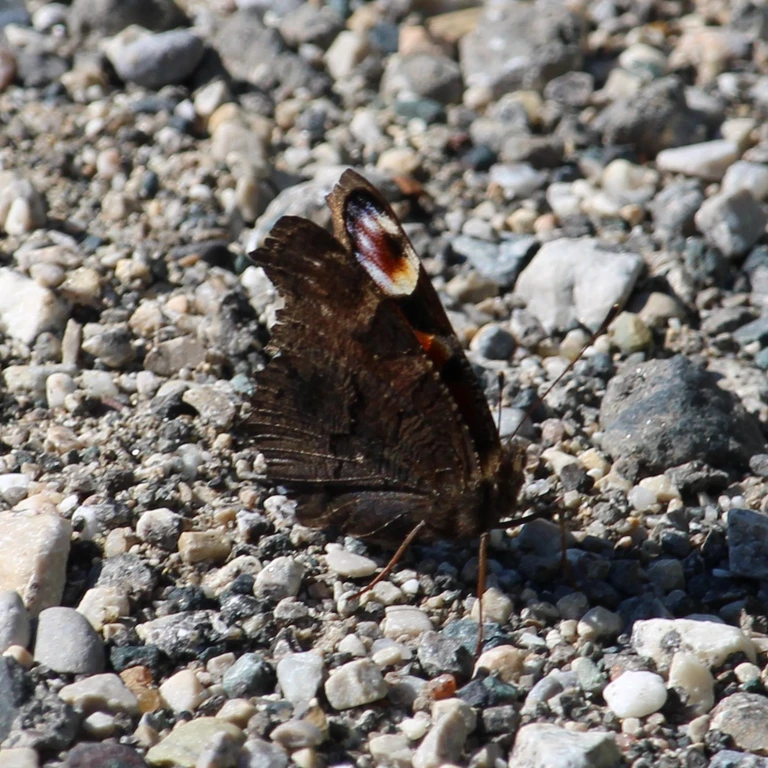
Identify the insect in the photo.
Aglais io
